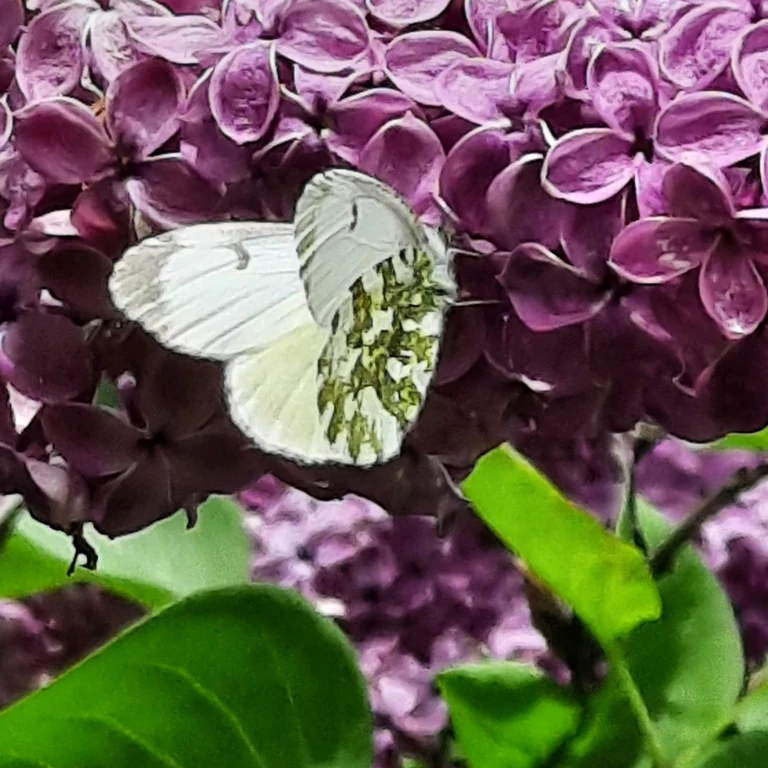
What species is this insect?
Anthocharis cardamines
